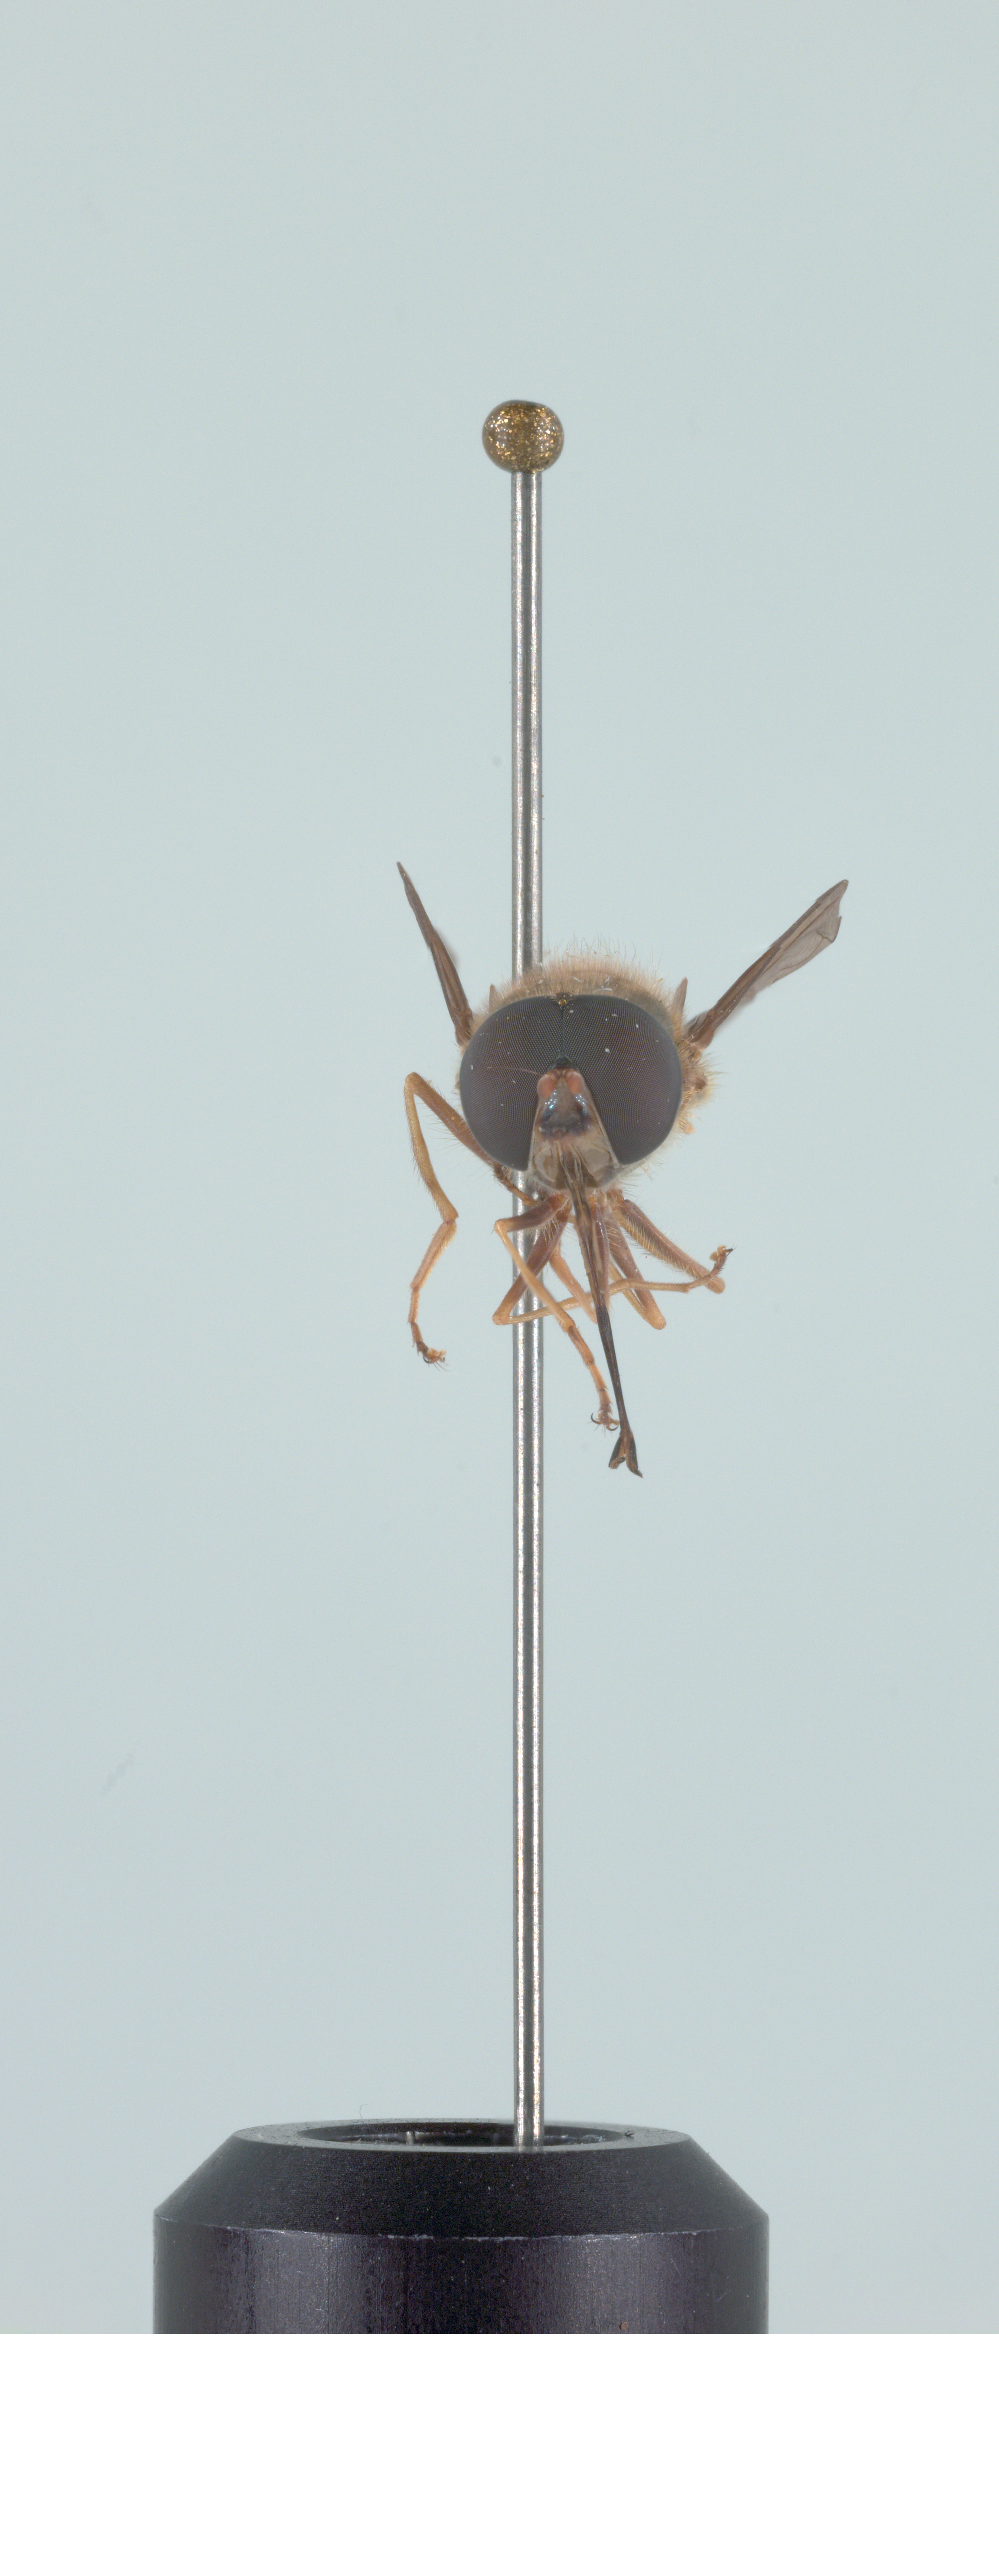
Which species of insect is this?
Rhingia fuscipes
